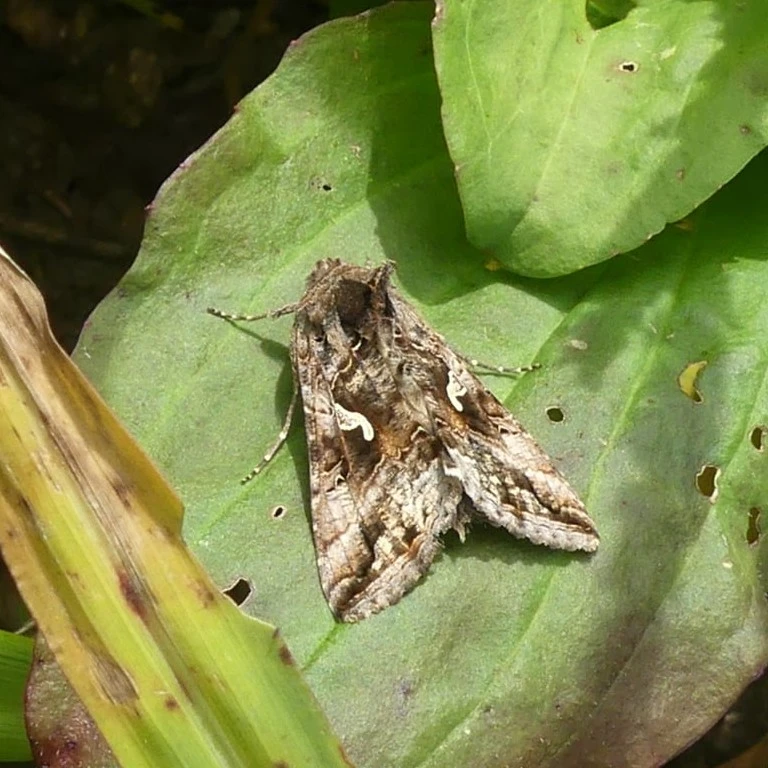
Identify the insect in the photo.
Autographa gamma
